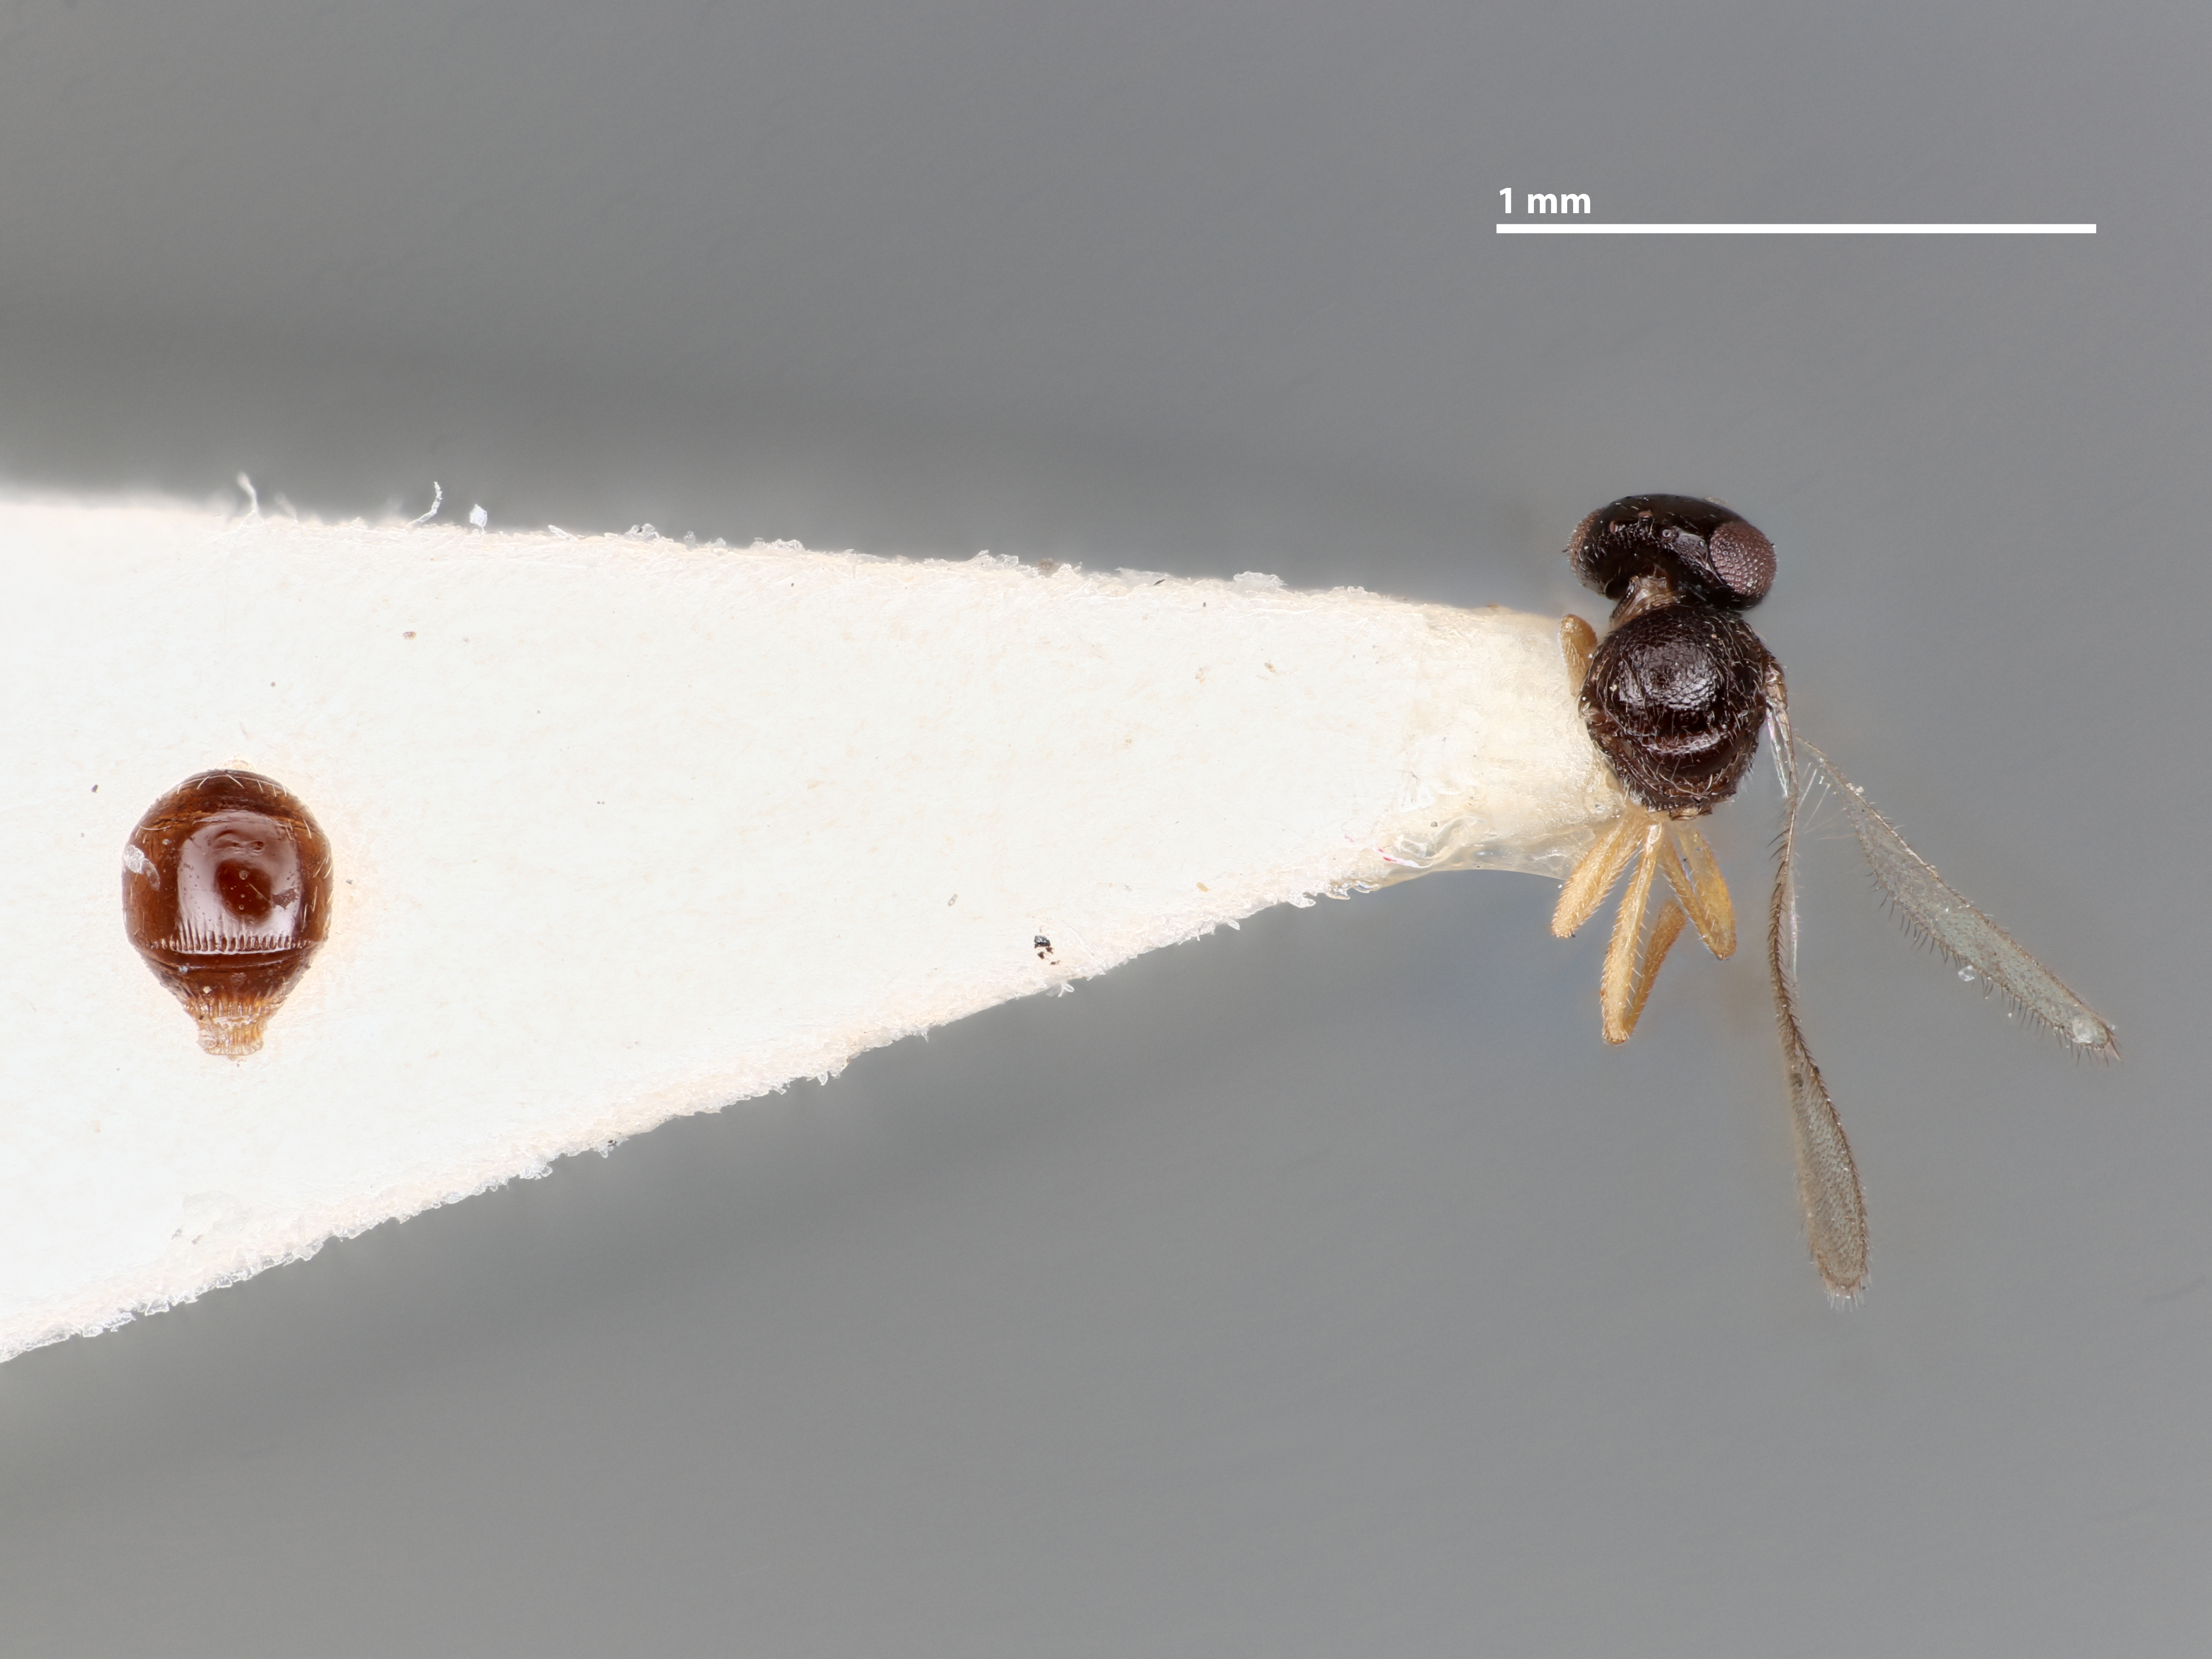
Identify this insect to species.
Trimorus appangalus
